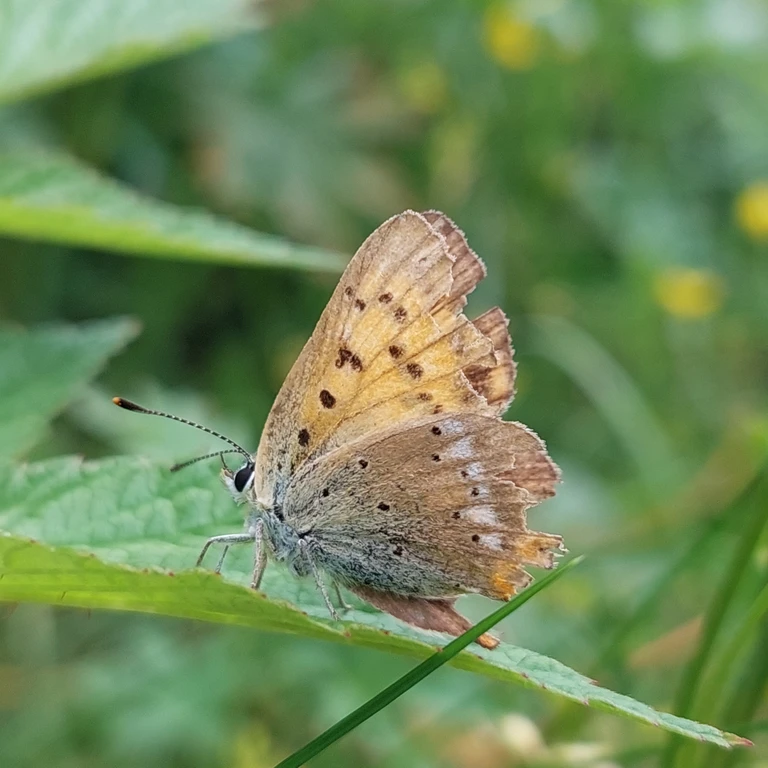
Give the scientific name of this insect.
Lycaena virgaureae
